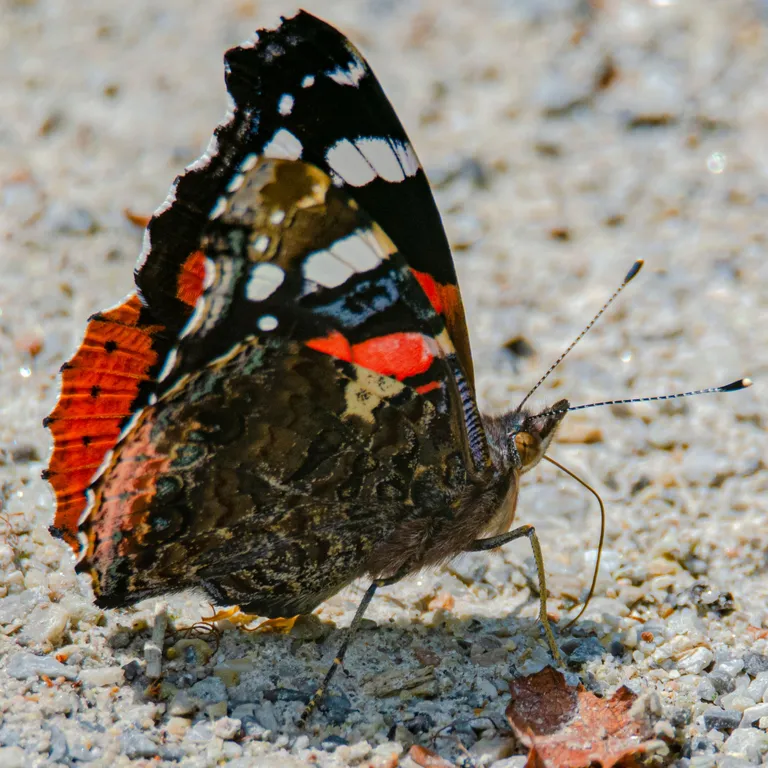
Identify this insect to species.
Vanessa atalanta
